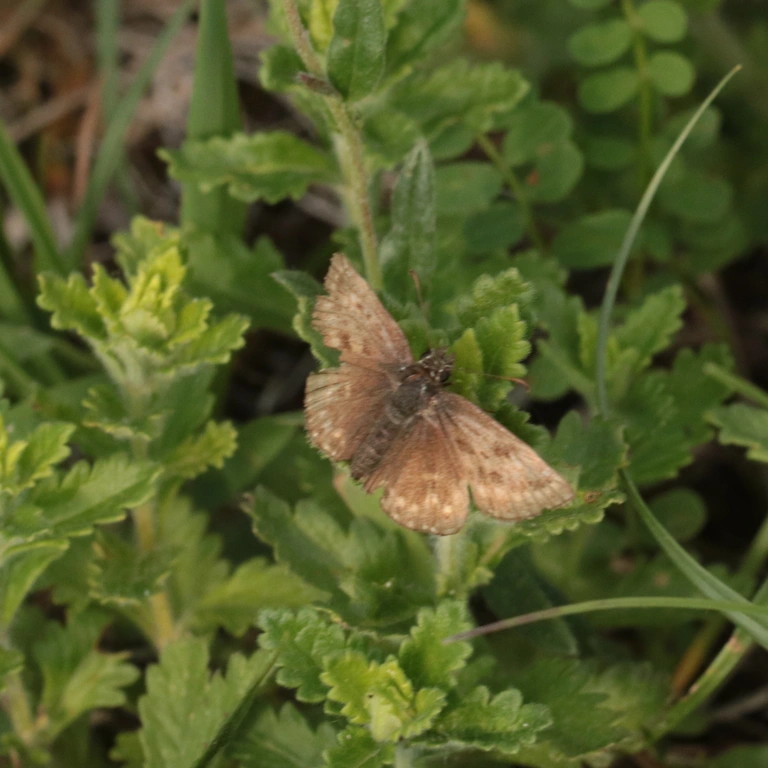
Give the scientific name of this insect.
Erynnis tages
